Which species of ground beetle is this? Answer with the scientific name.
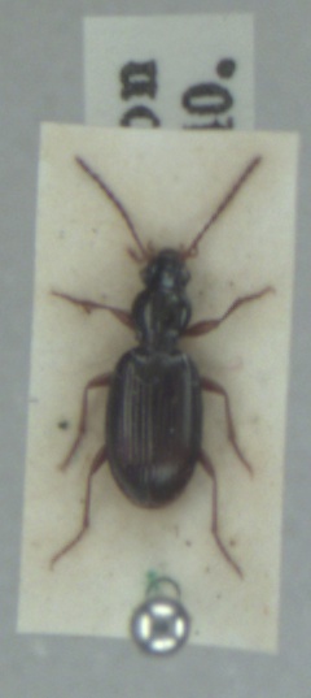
Sinechostictus stomoides
